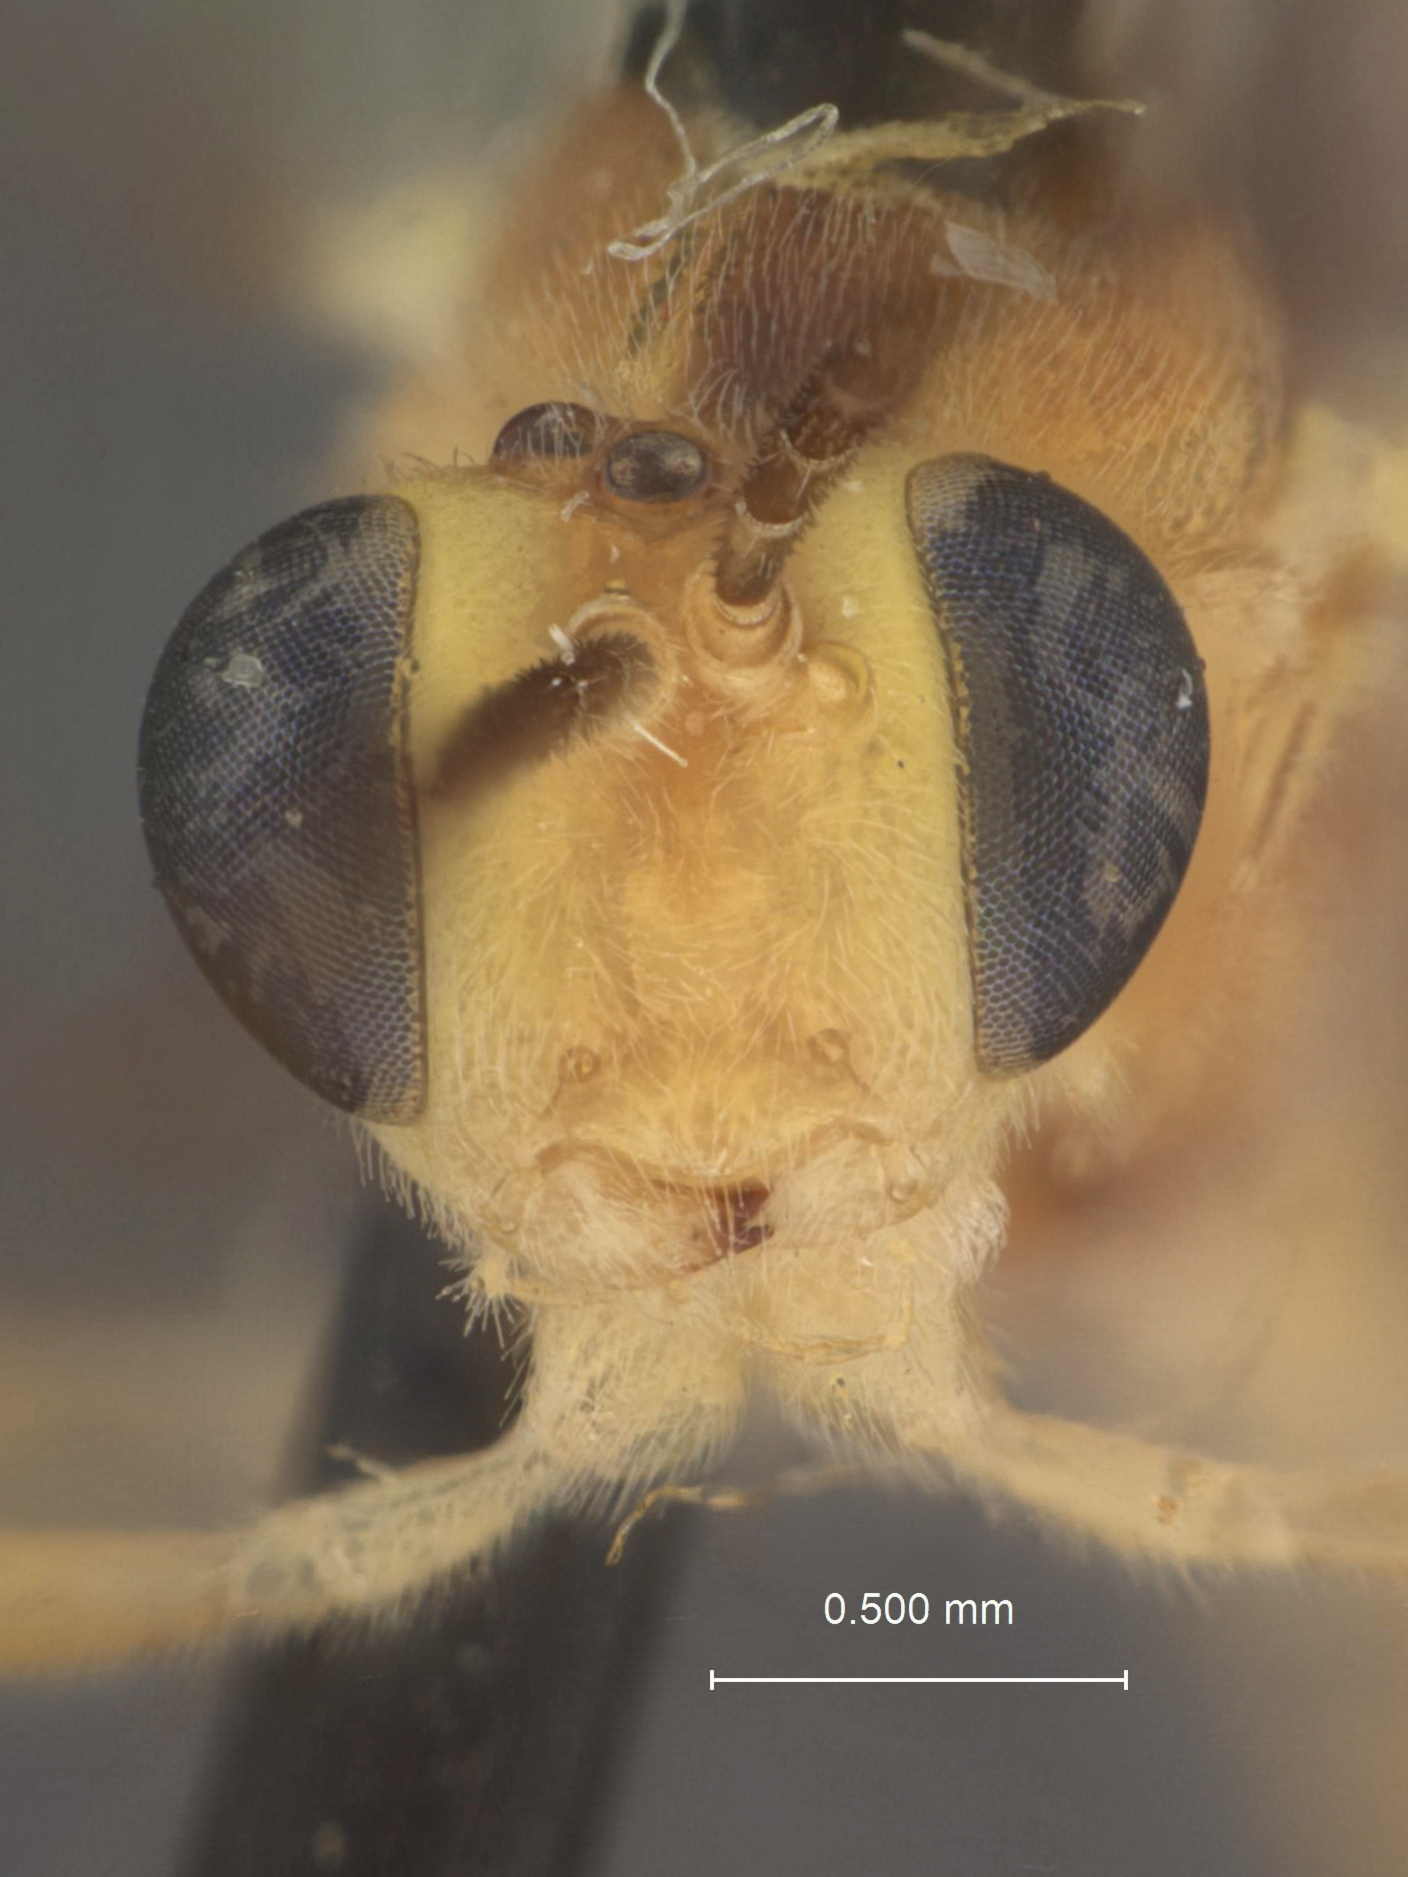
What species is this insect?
Trathala acrobasis
